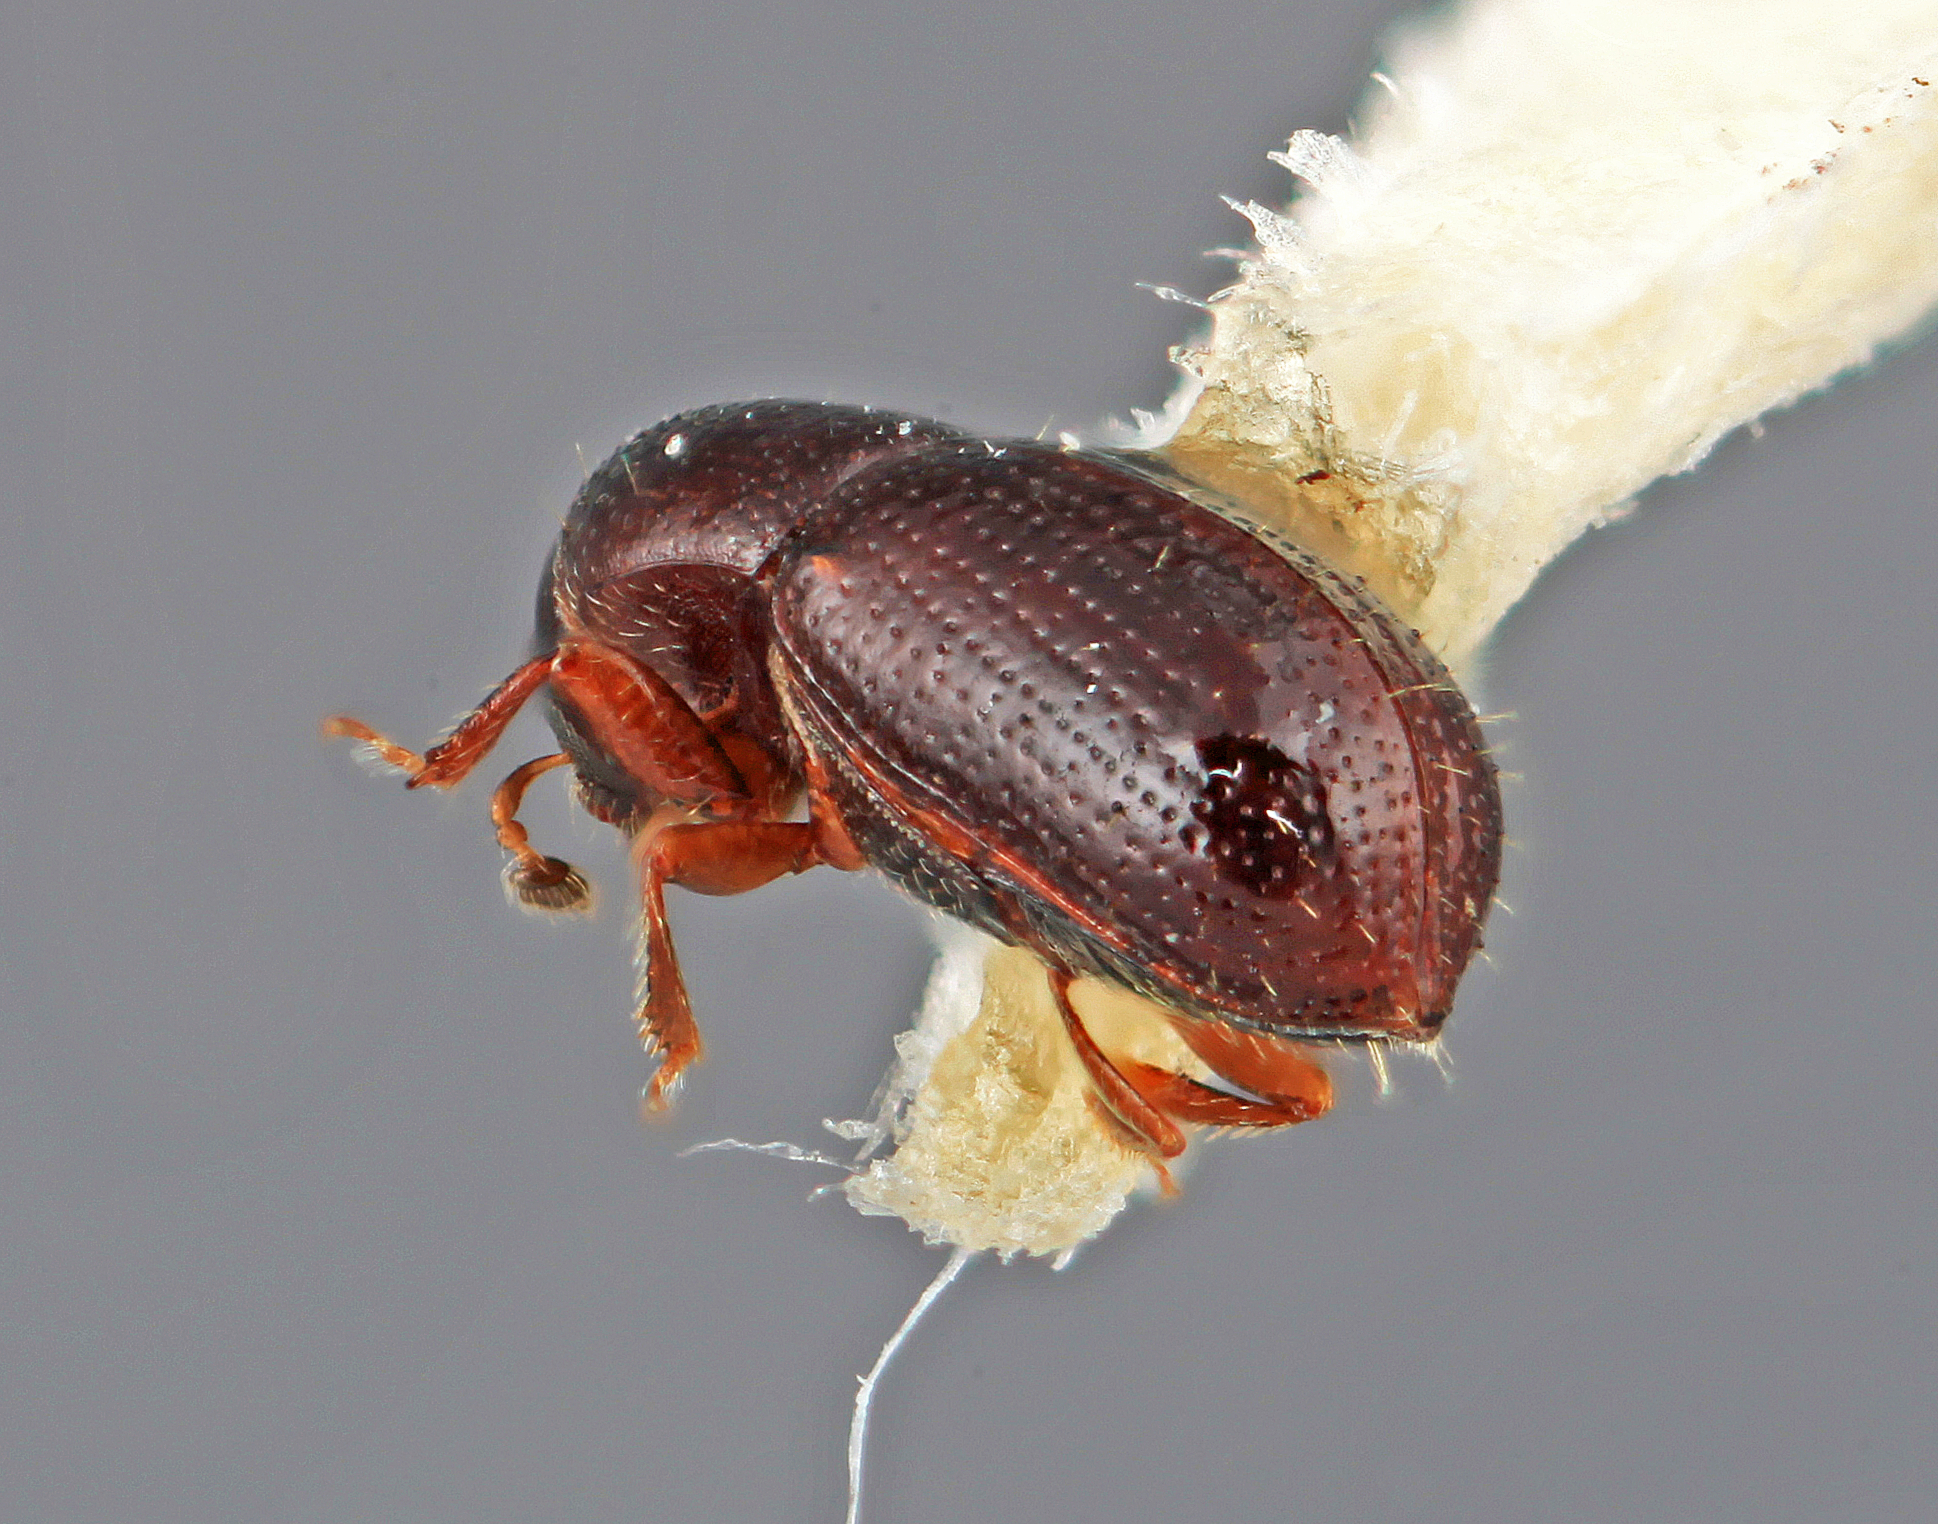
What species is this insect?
Scolytodes comitabilis
